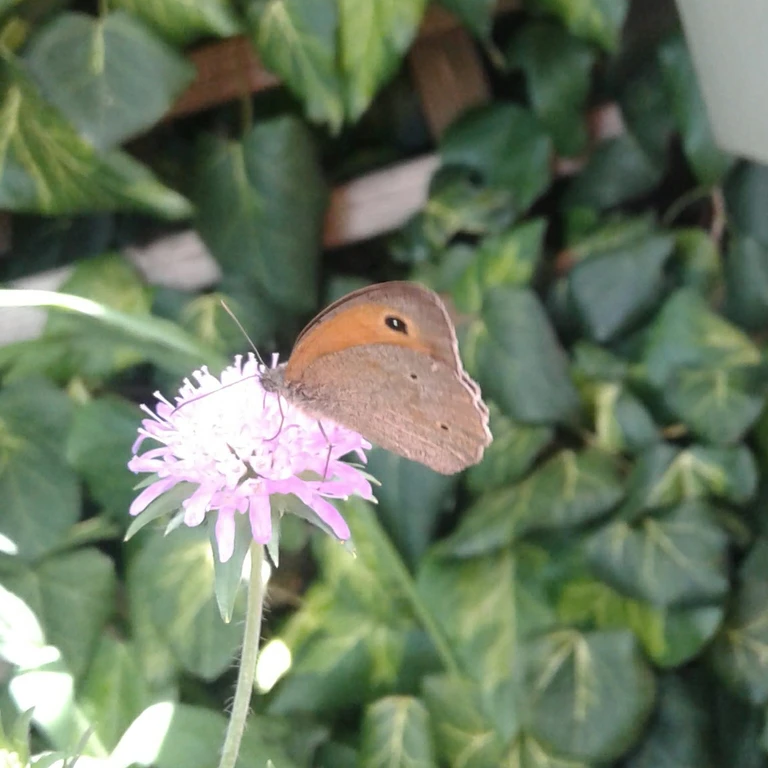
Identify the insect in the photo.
Maniola jurtina
